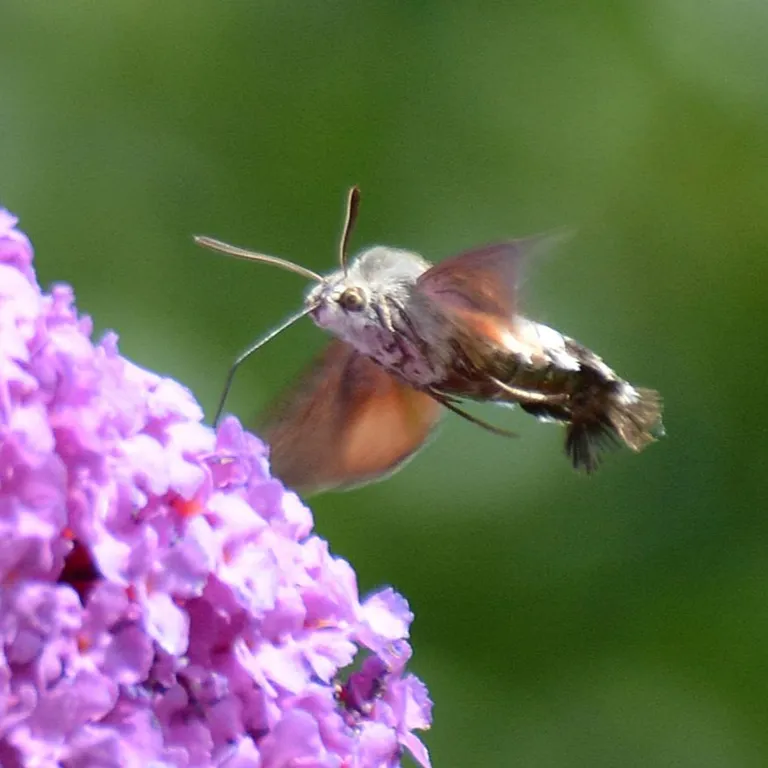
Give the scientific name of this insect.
Macroglossum stellatarum
